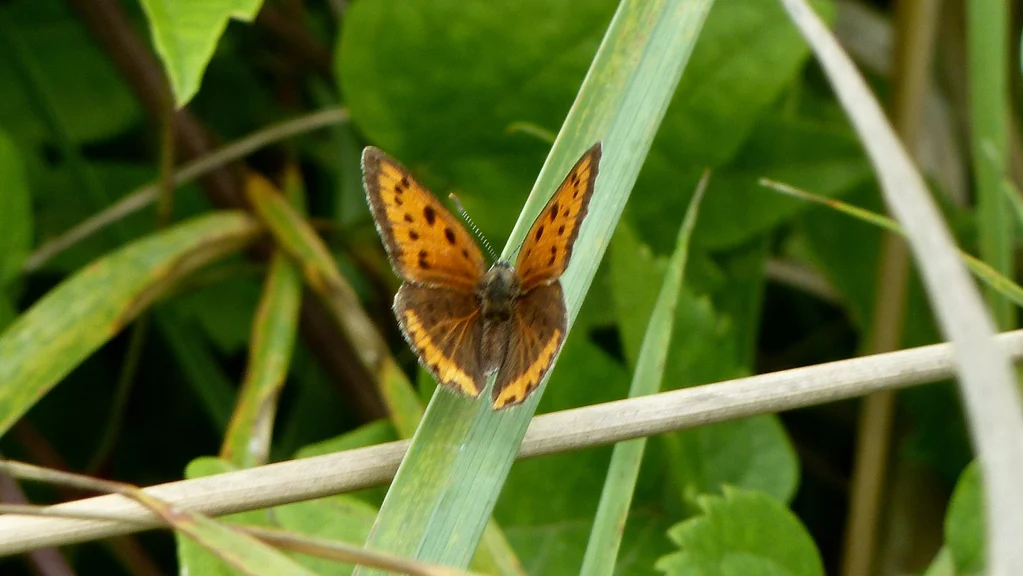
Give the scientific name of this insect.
Lycaena dispar
